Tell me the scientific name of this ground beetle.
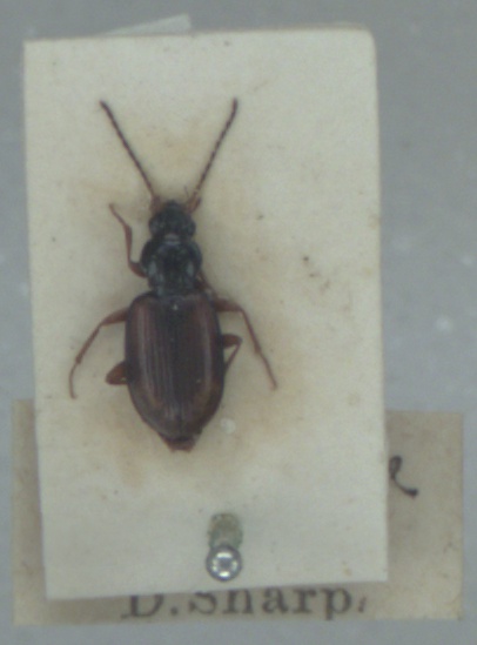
Bembidion tetracolum
